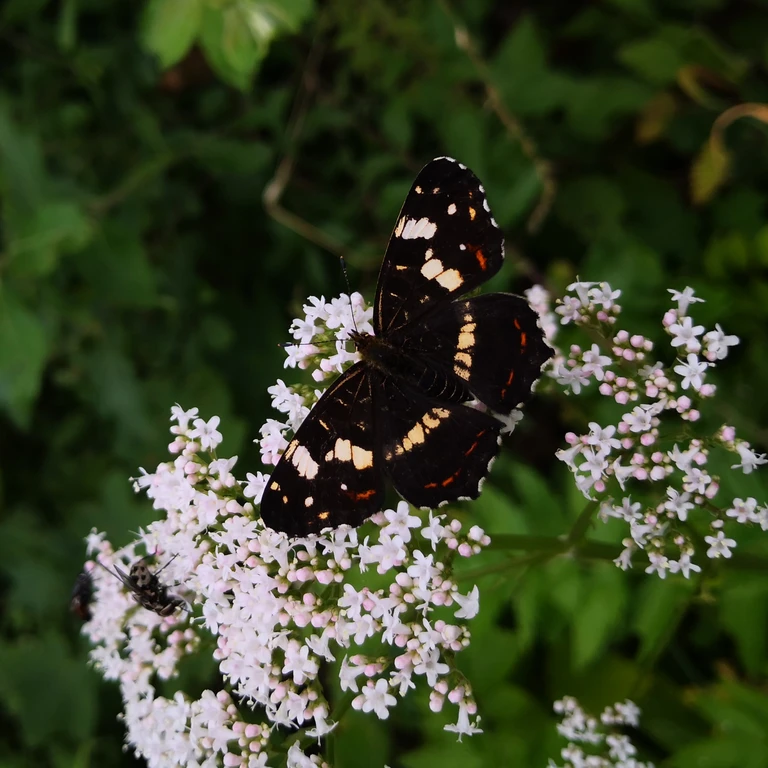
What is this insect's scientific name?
Araschnia levana
